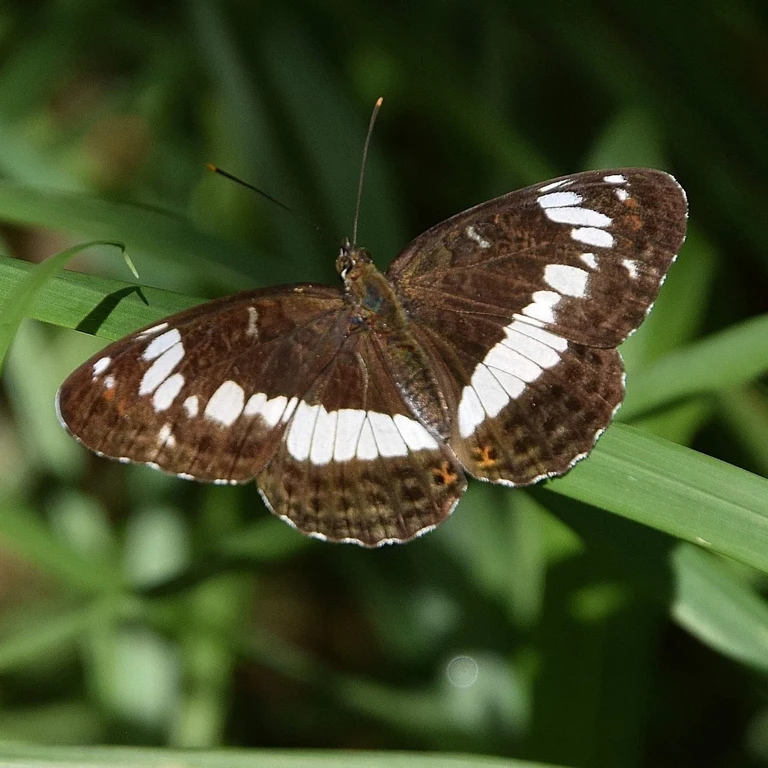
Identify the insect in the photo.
Limenitis camilla (also Ladoga camilla)
